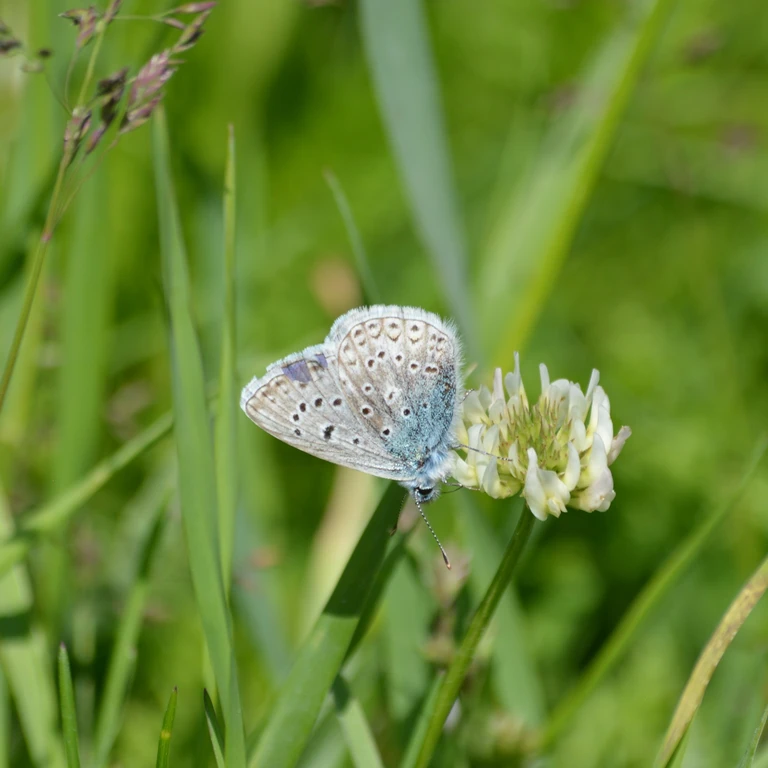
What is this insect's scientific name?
Polyommatus icarus
